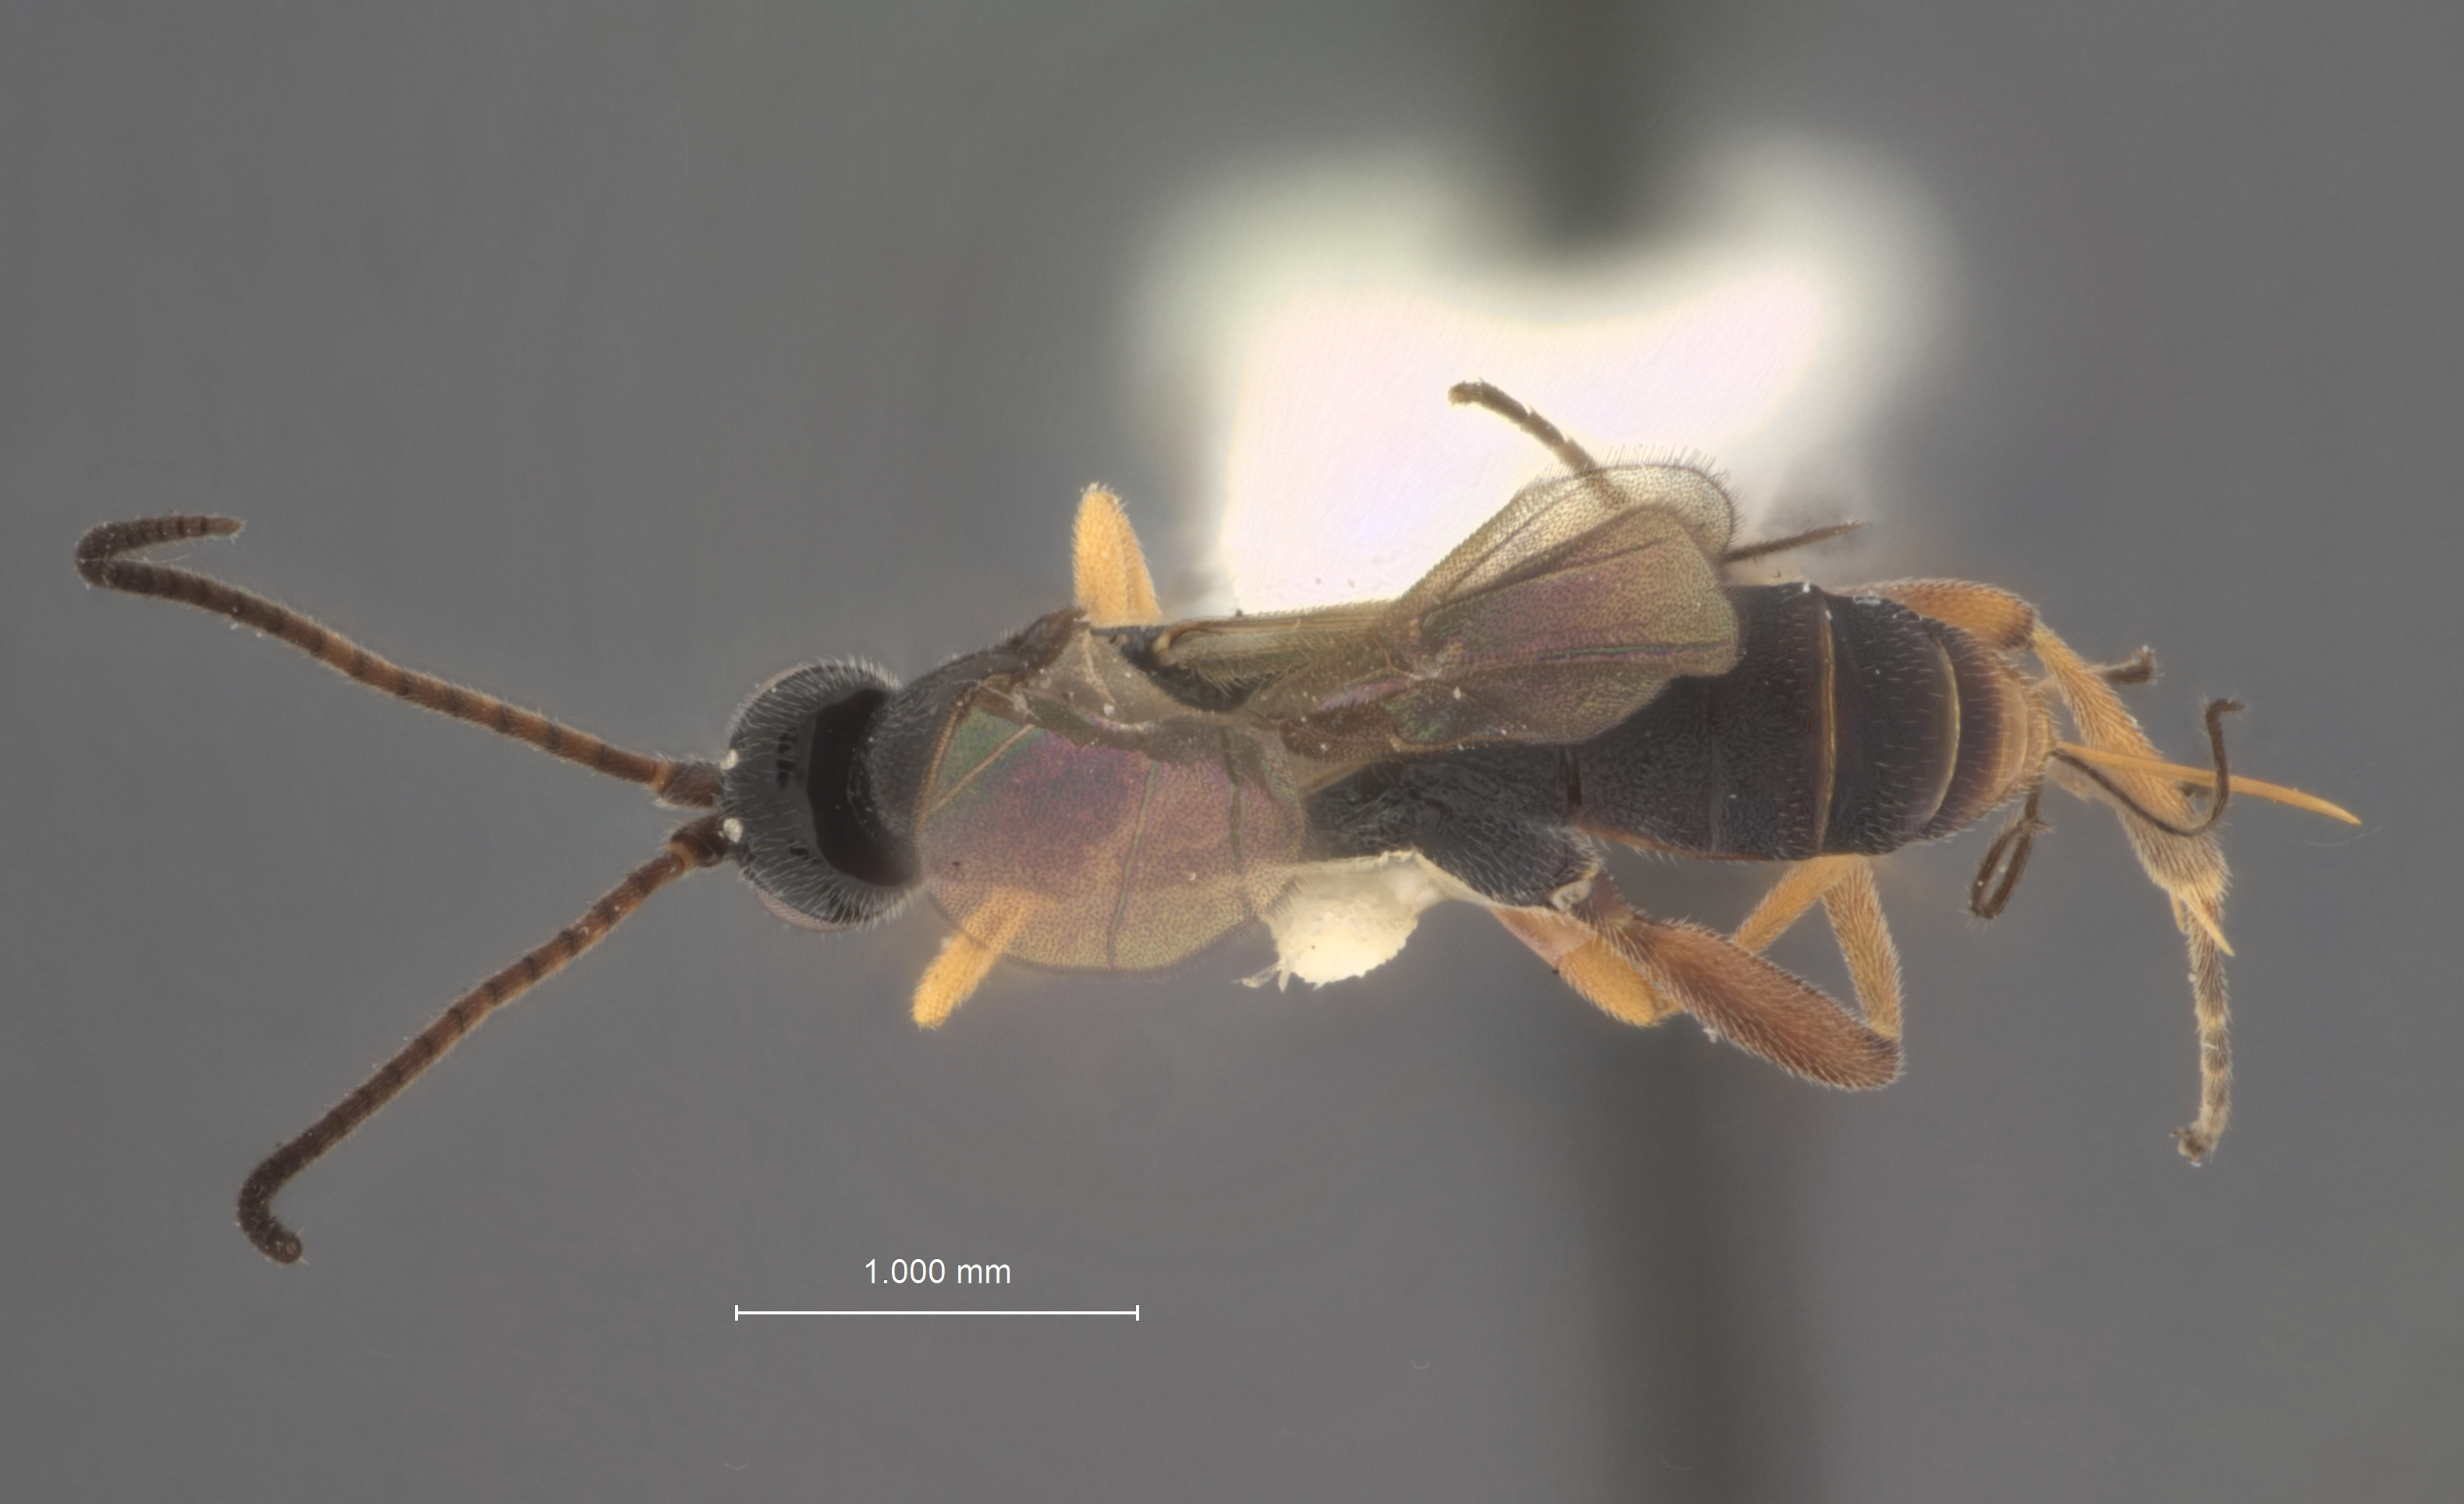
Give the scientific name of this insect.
Orgilus scaber
